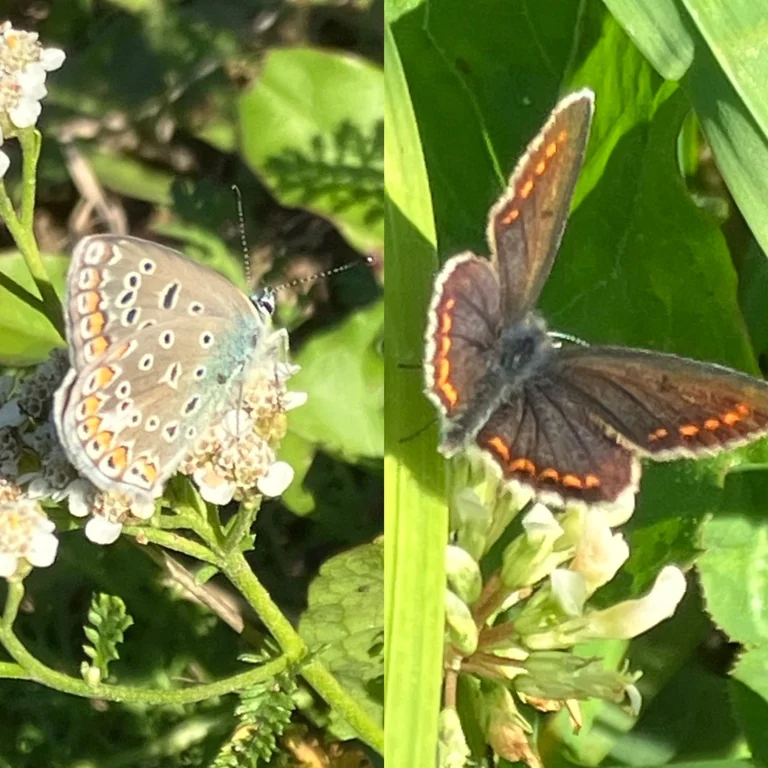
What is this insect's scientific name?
Polyommatus icarus
